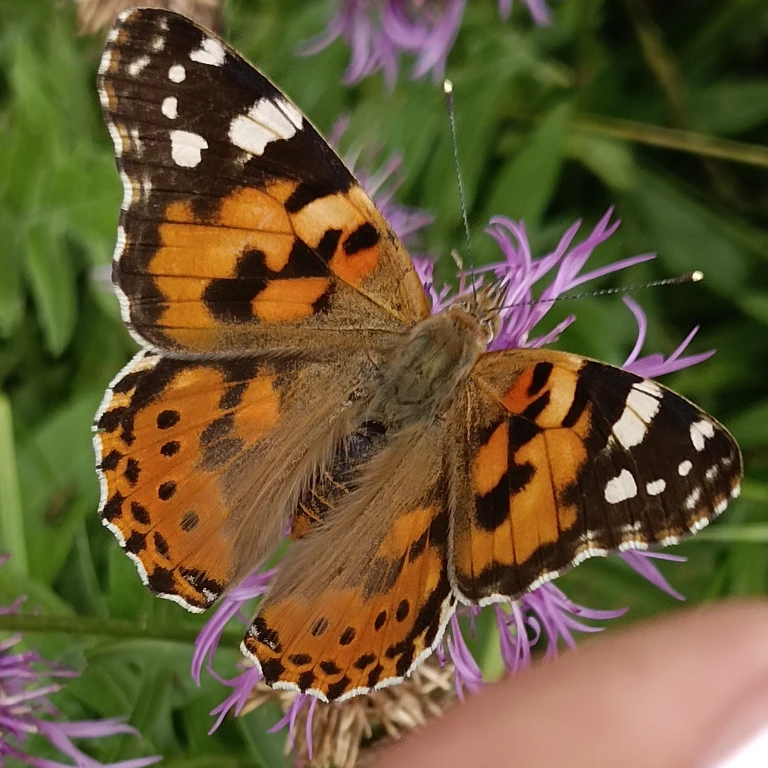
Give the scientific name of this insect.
Vanessa cardui
